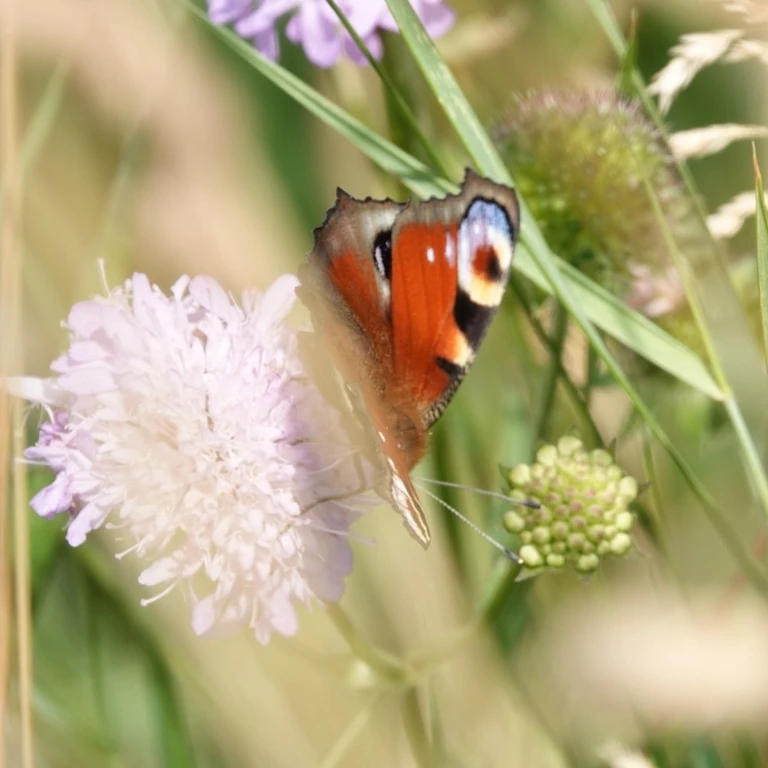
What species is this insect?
Aglais io
